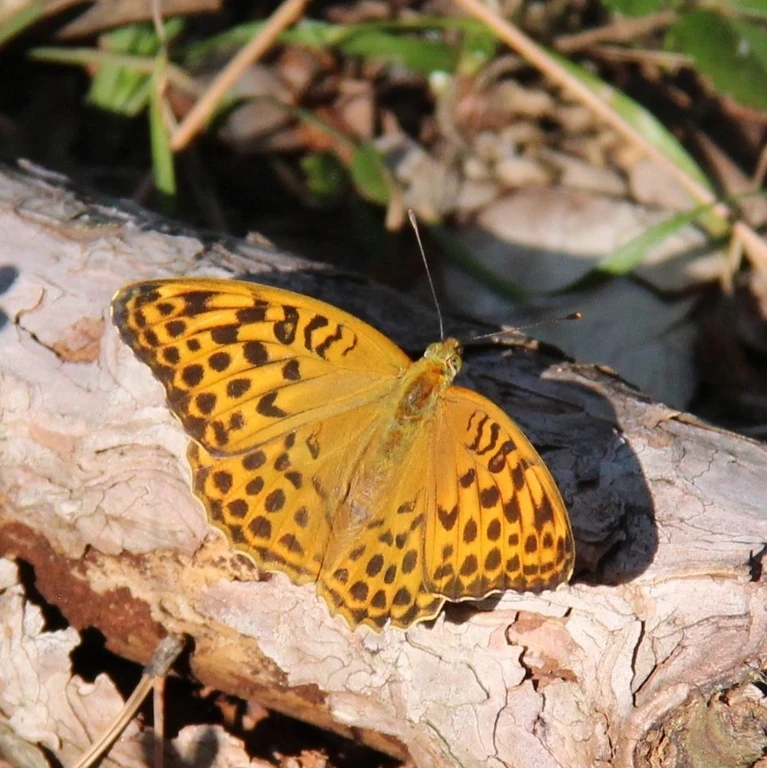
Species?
Argynnis paphia
